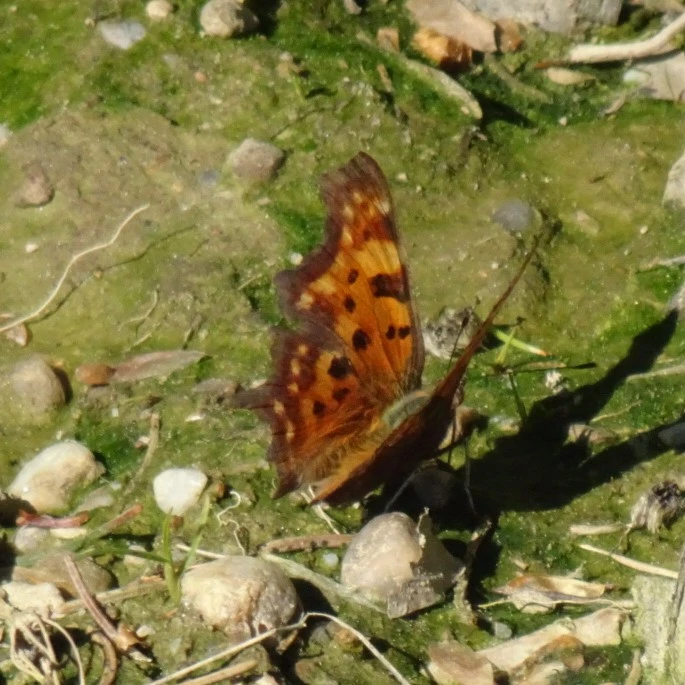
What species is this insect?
Polygonia c-album
